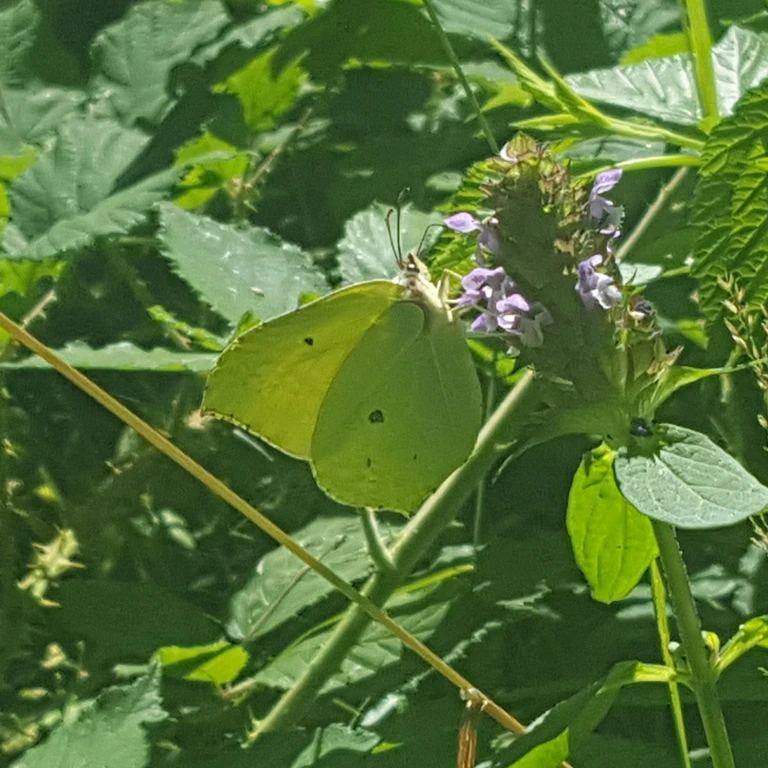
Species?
Gonepteryx rhamni
